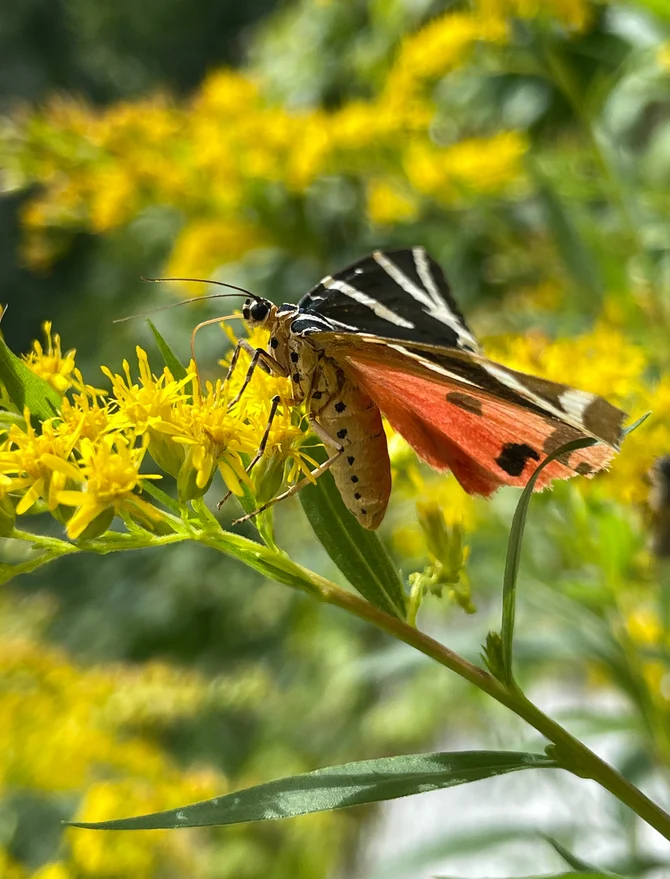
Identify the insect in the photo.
Euplagia quadripunctaria
